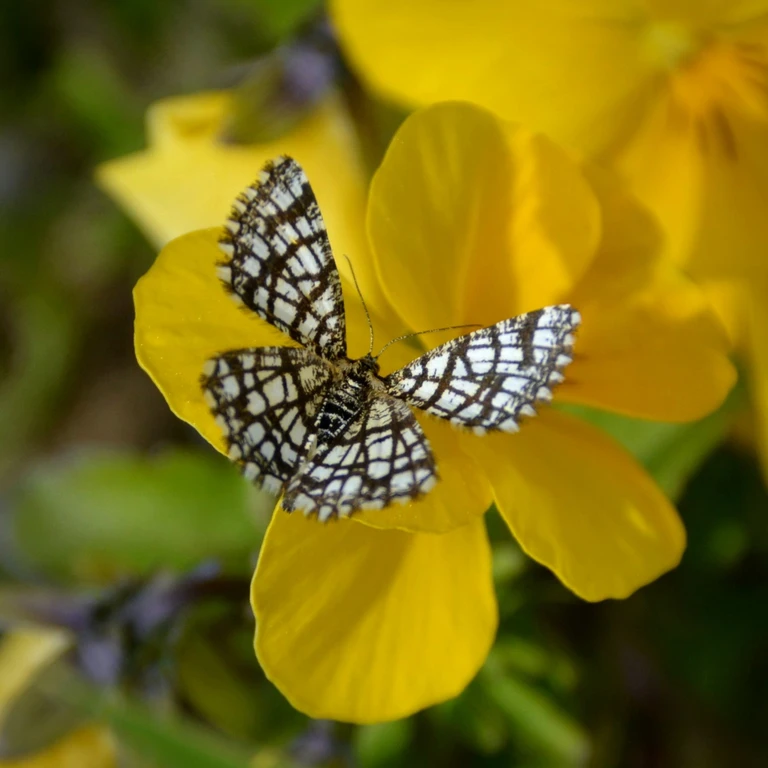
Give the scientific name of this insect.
Chiasmia clathrata
